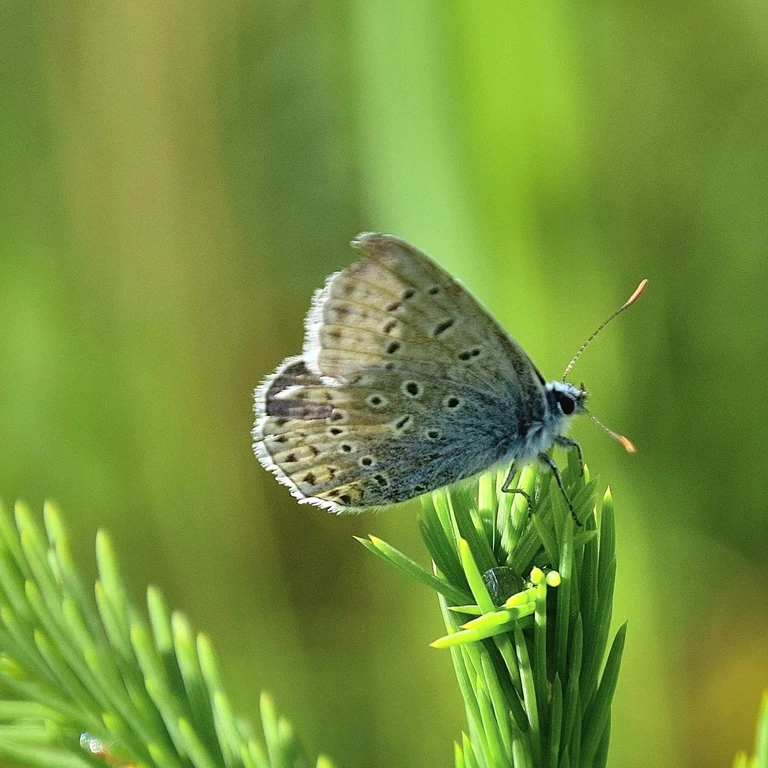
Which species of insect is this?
Polyommatus icarus
